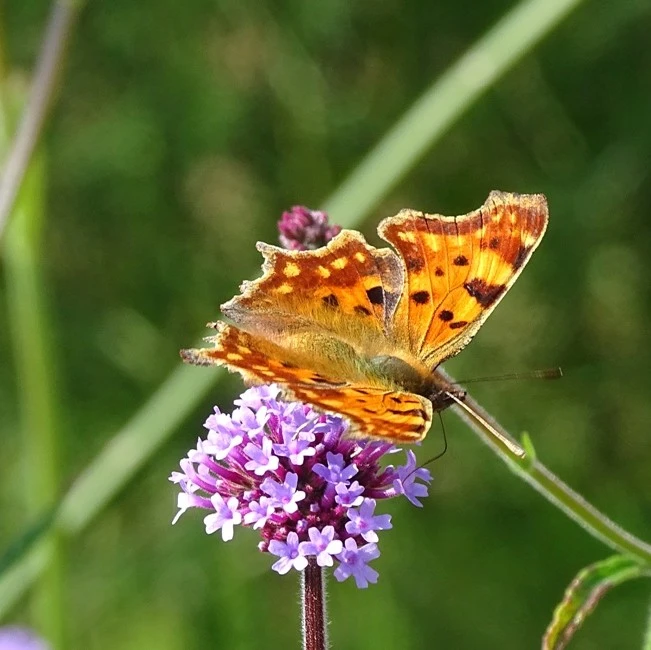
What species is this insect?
Polygonia c-album
